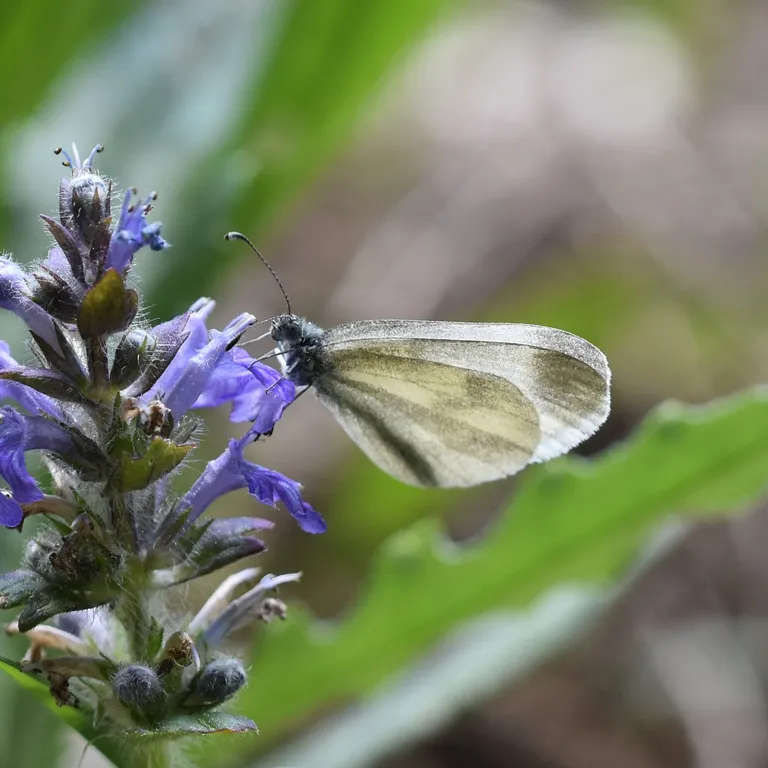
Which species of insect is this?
Leptidea sinapis/juvernica
